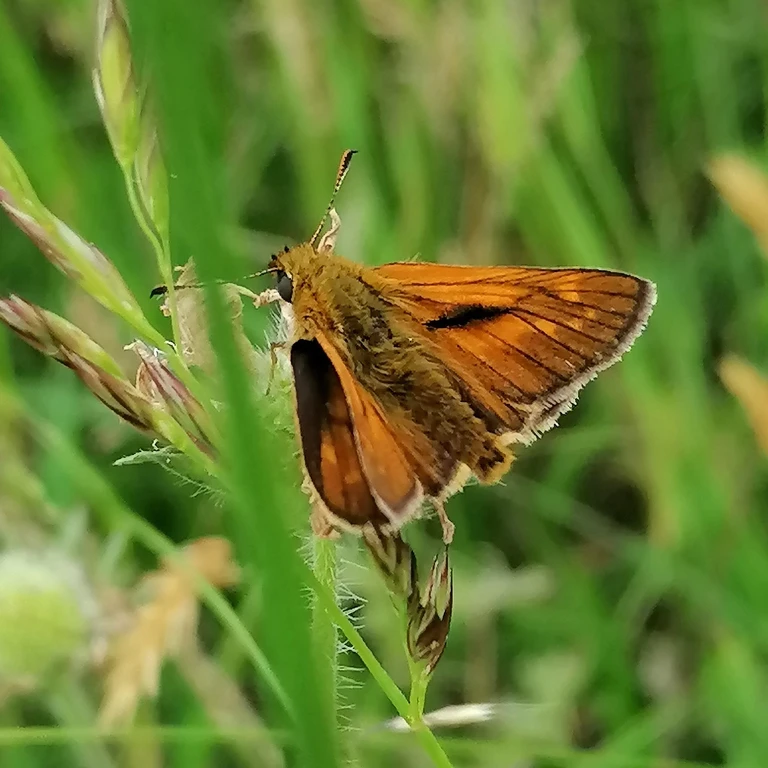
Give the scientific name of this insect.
Ochlodes sylvanus (also Ochlodes venata)
